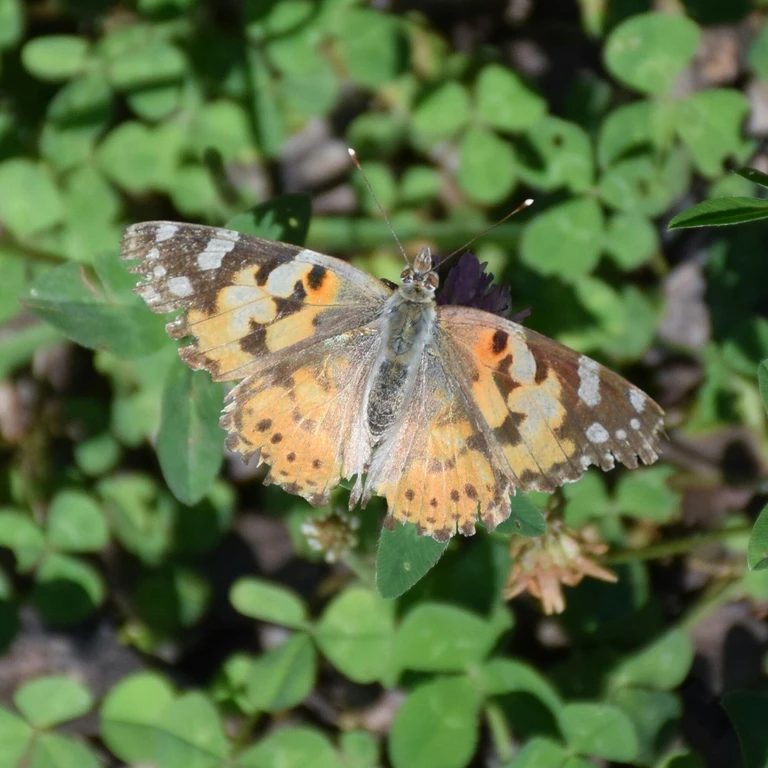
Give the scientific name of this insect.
Vanessa cardui
